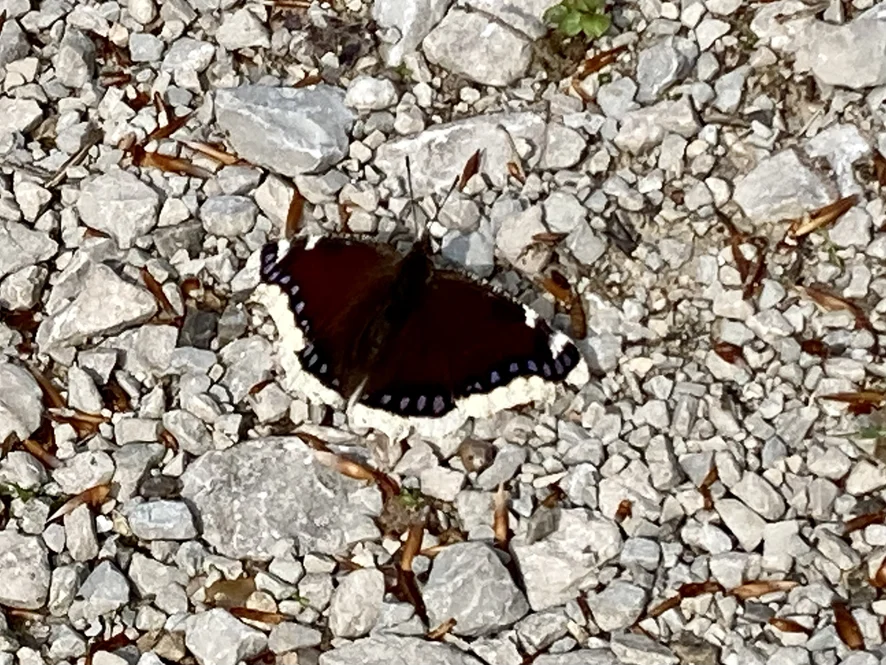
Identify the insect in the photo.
Nymphalis antiopa
